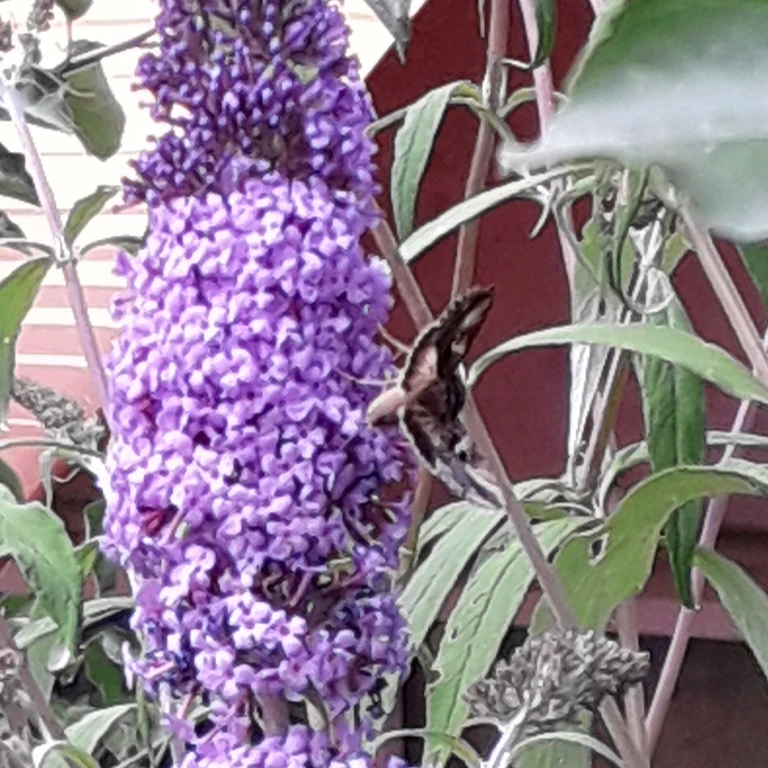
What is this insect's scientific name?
Autographa gamma
